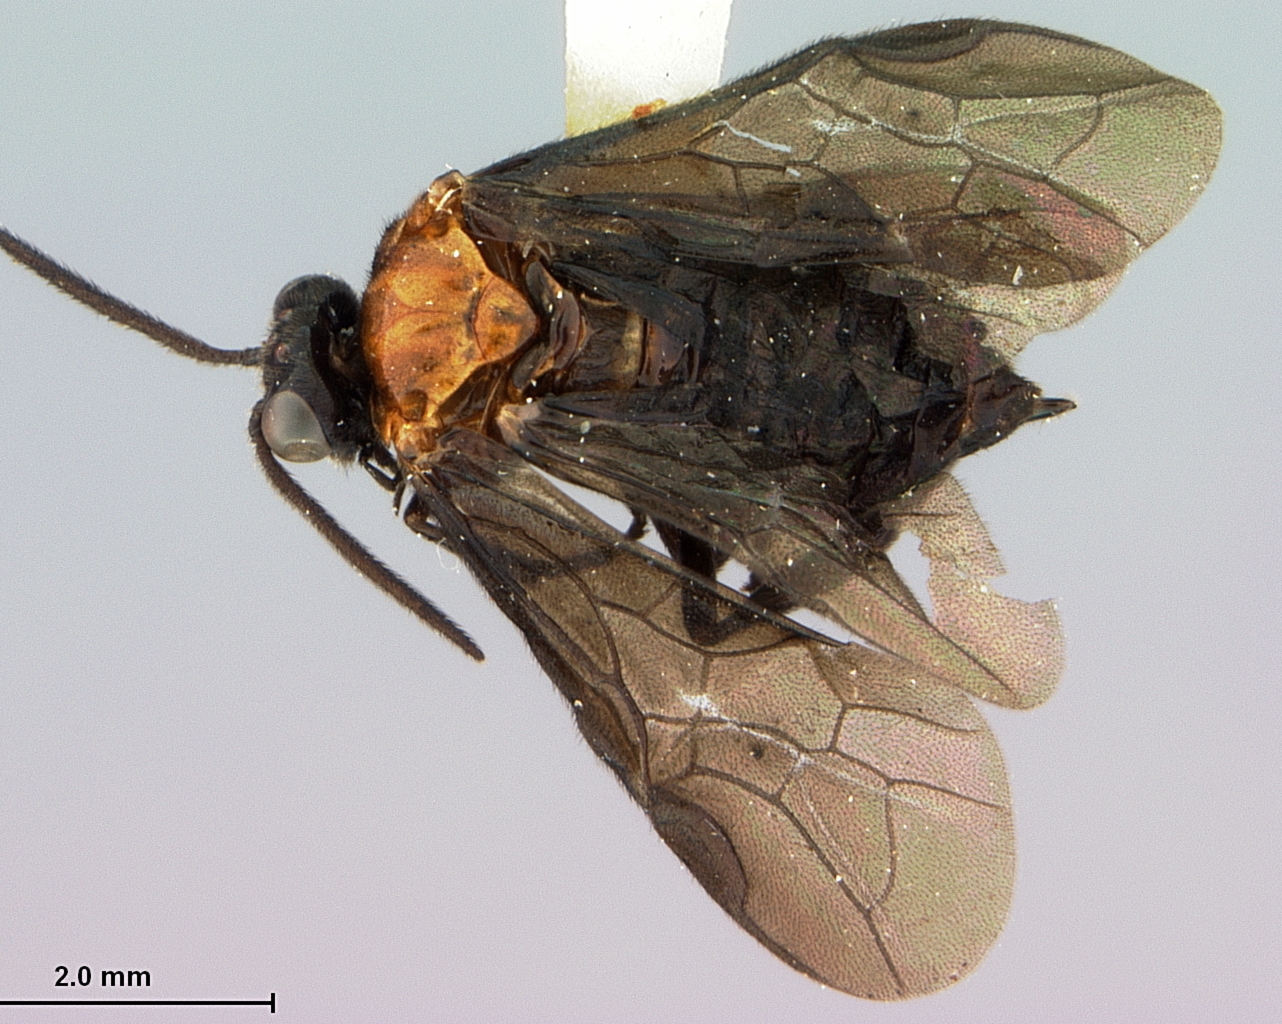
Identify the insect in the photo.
Atomacera comana
